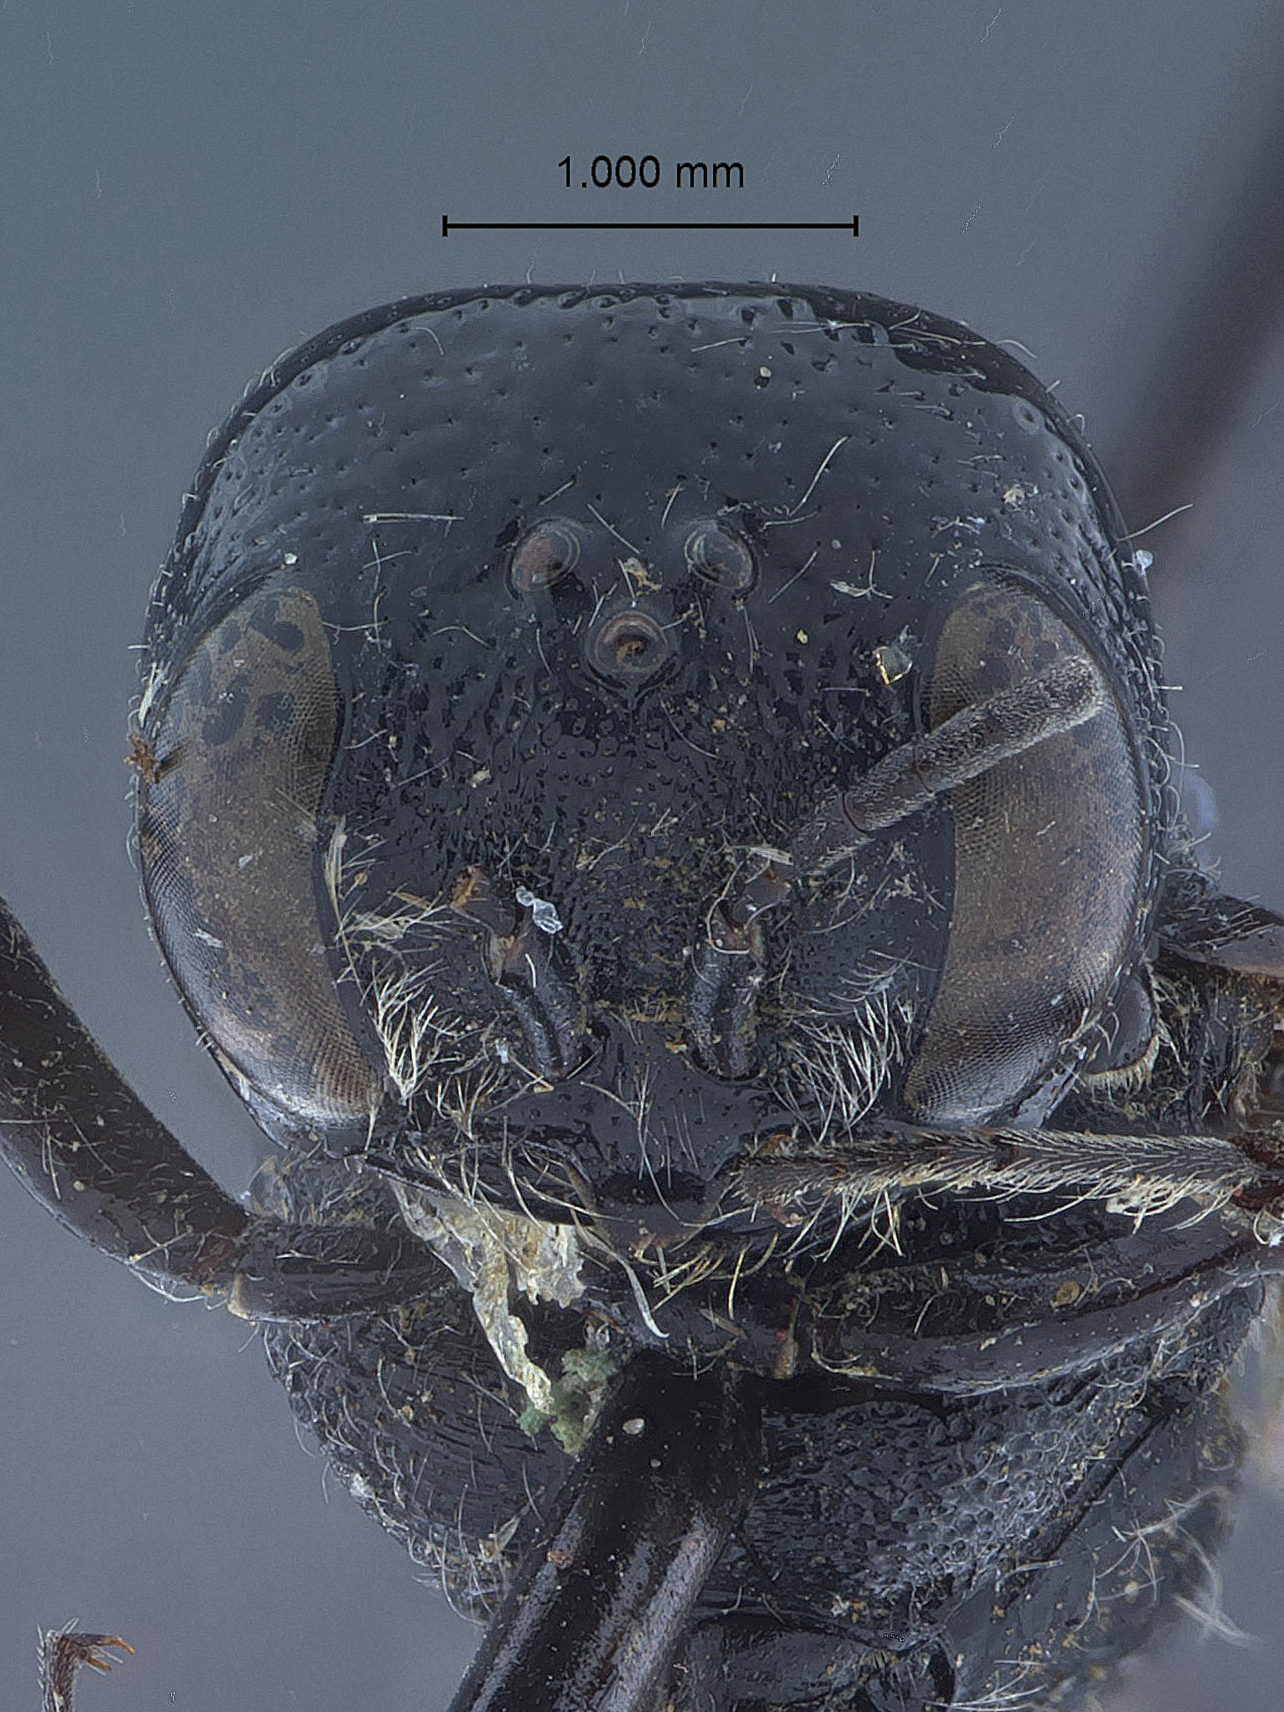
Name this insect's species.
Pemphredon orientalis
